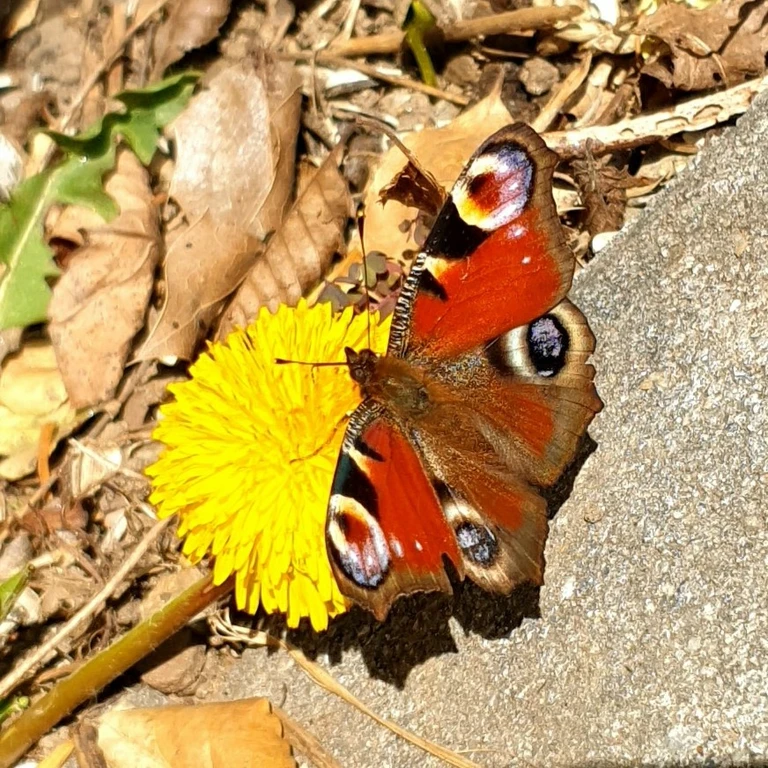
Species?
Aglais io
